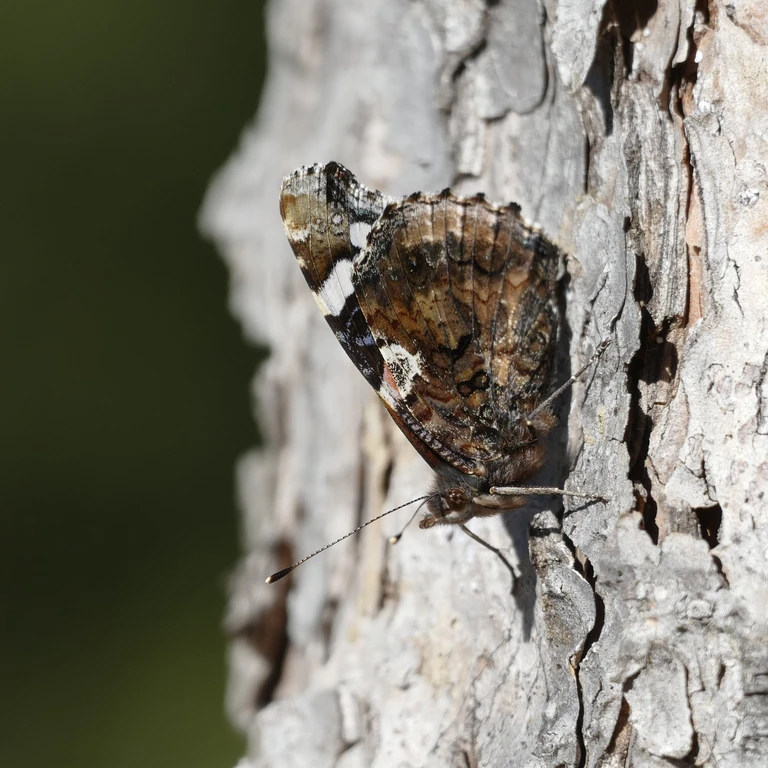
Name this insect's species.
Vanessa atalanta
